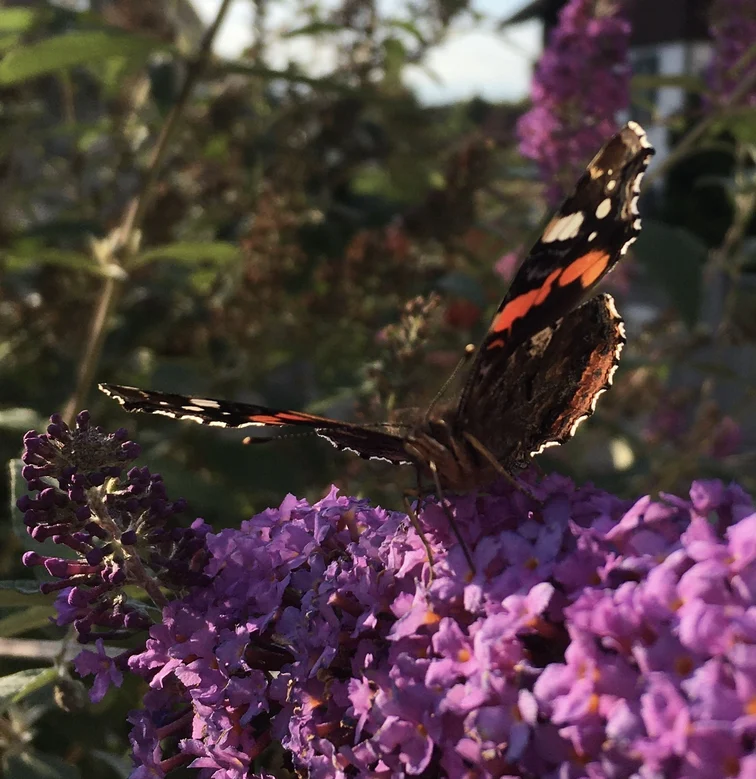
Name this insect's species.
Vanessa atalanta
